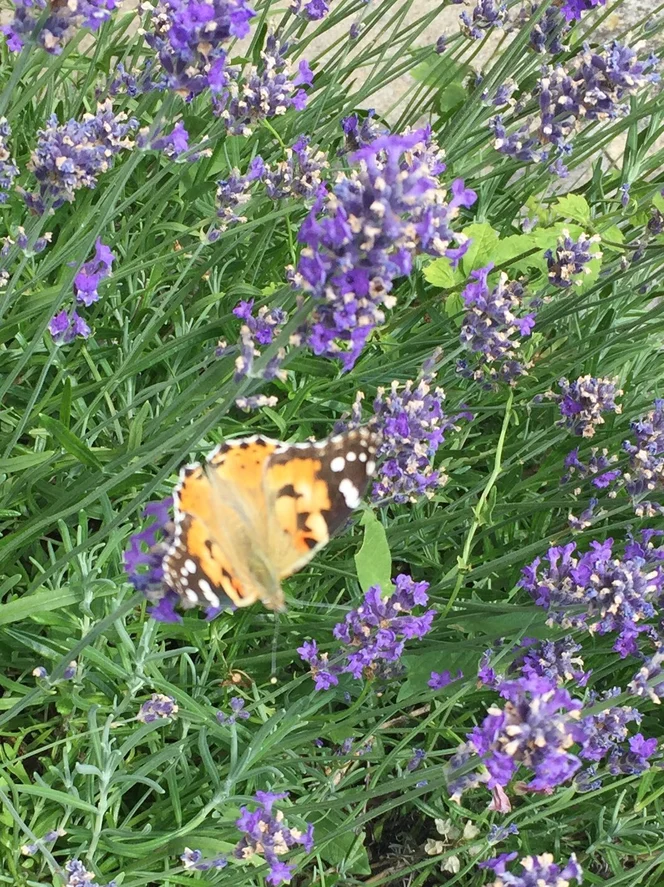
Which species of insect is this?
Vanessa cardui
